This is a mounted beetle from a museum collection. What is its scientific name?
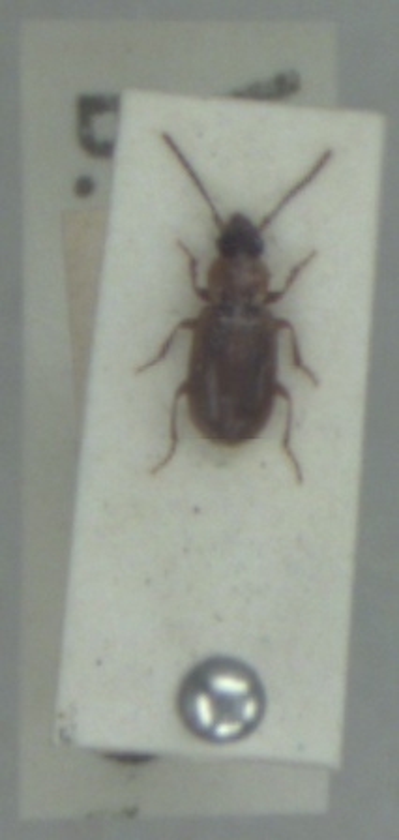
Acupalpus dubius
